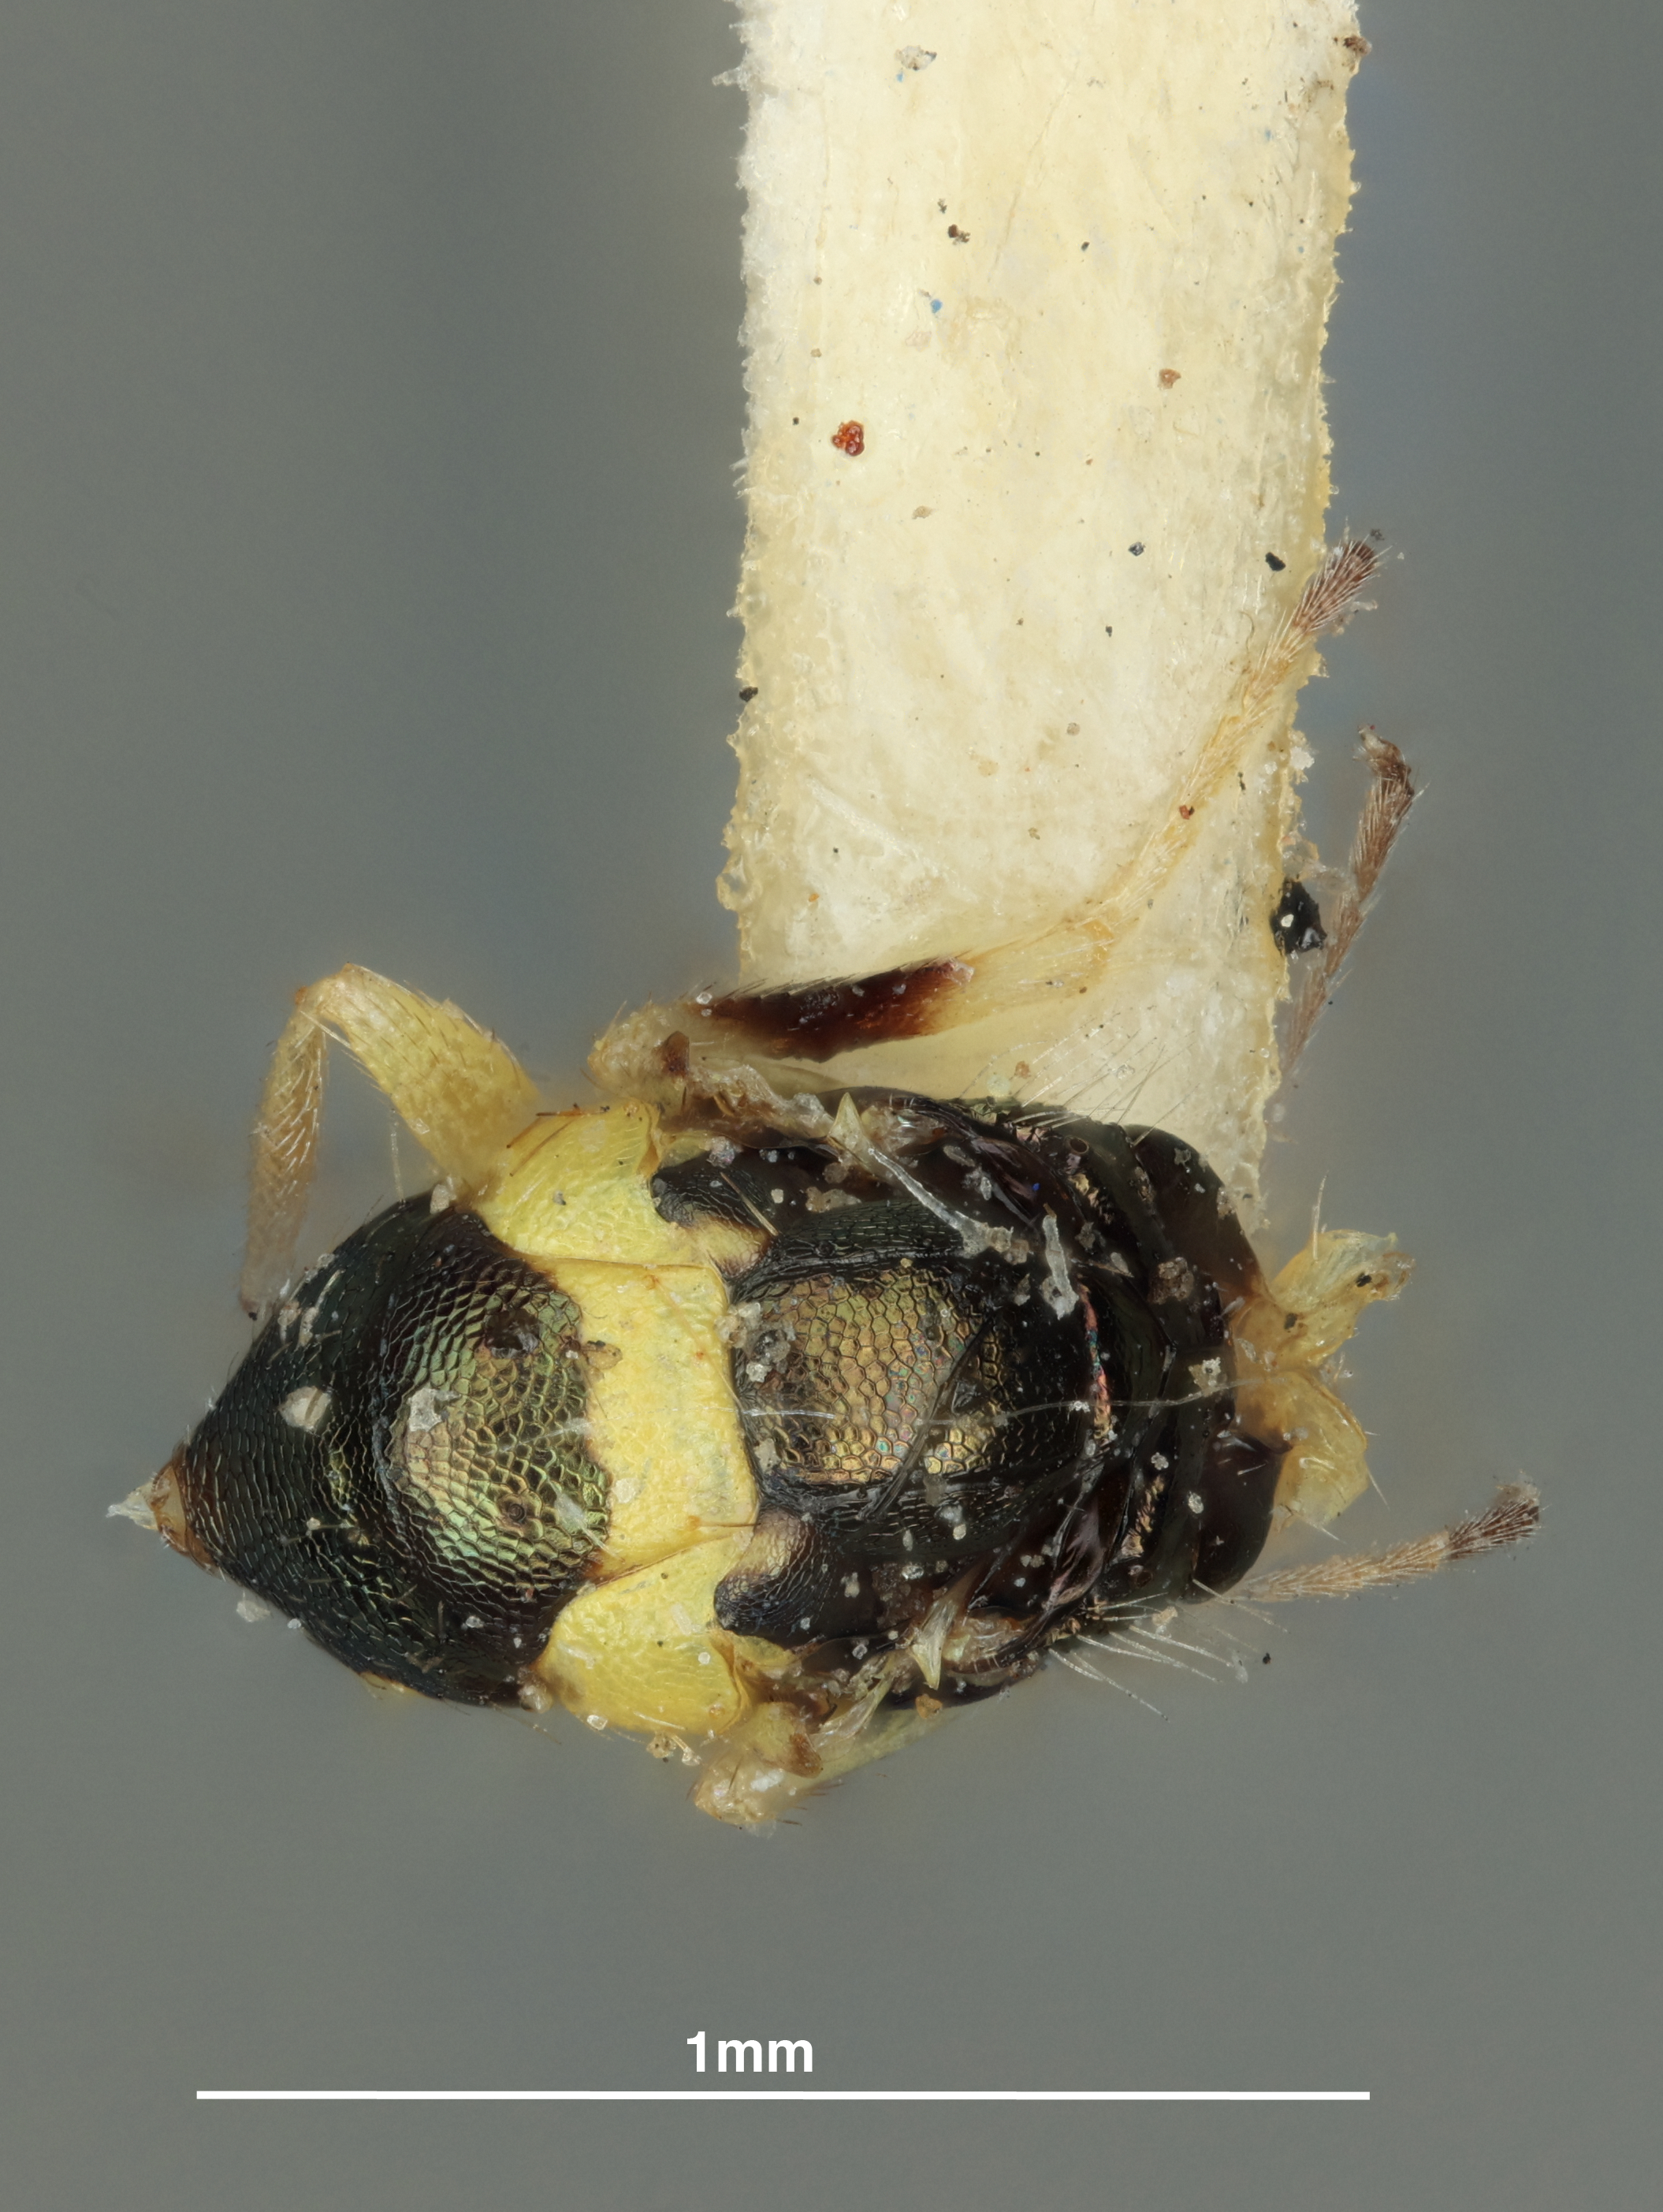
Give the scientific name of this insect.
Pseudiglyphomyia unguttatipennis
